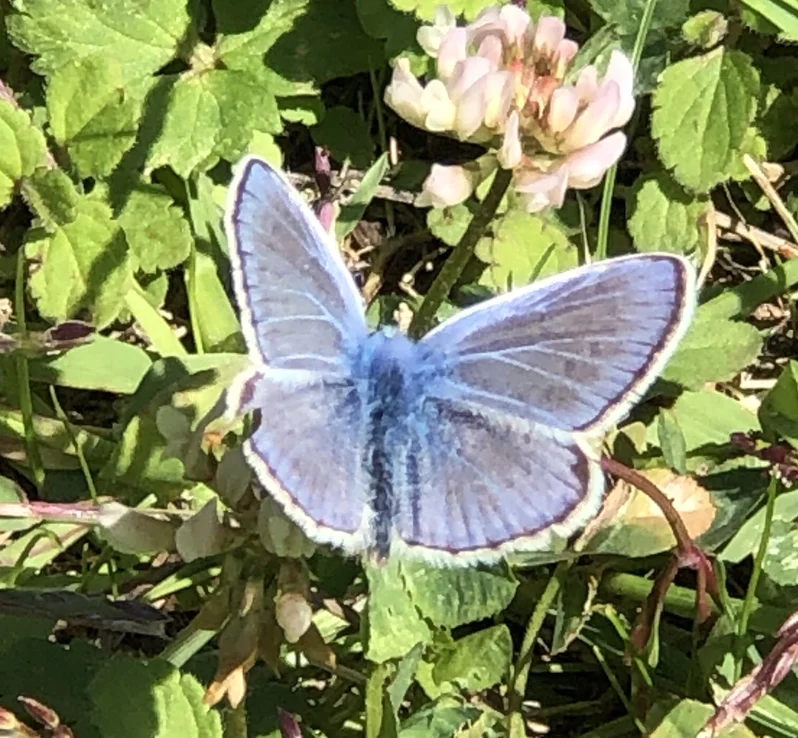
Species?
Polyommatus icarus
